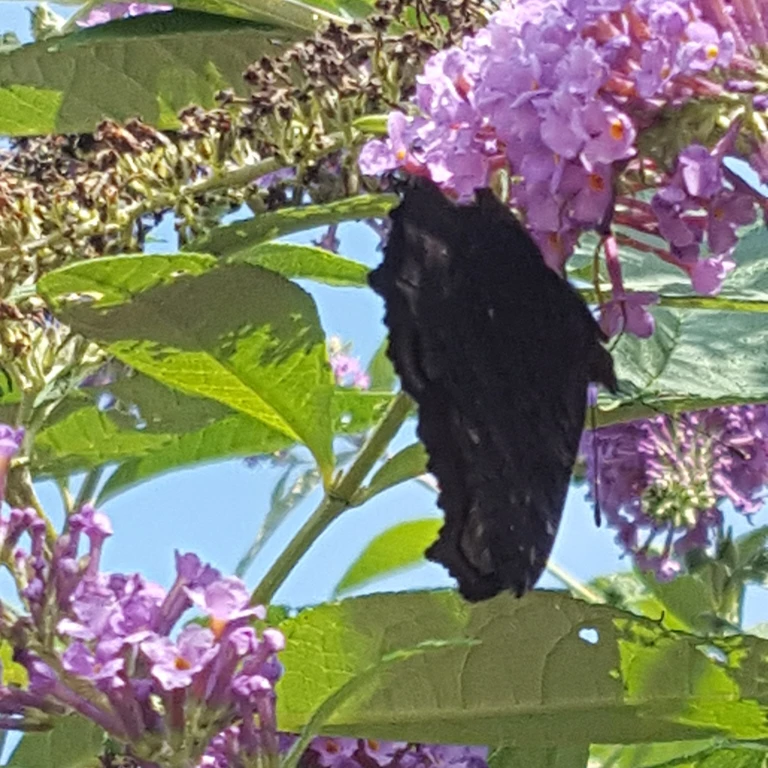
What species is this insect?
Aglais io
